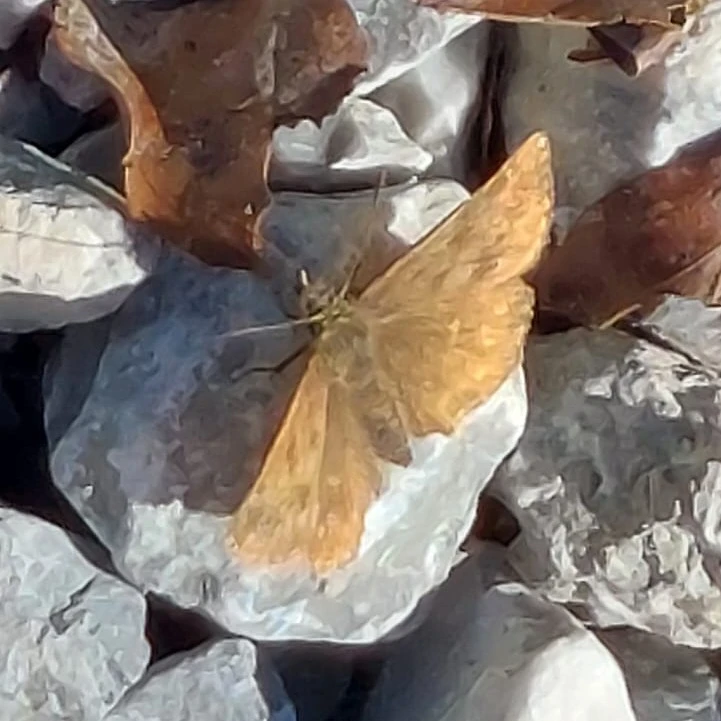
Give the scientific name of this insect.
Erynnis tages
